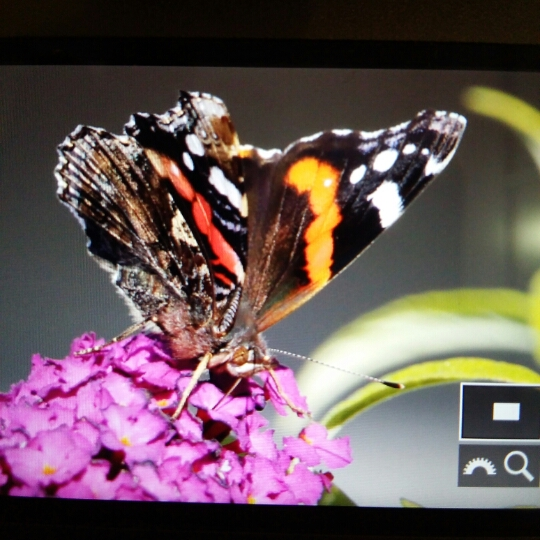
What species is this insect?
Vanessa atalanta
